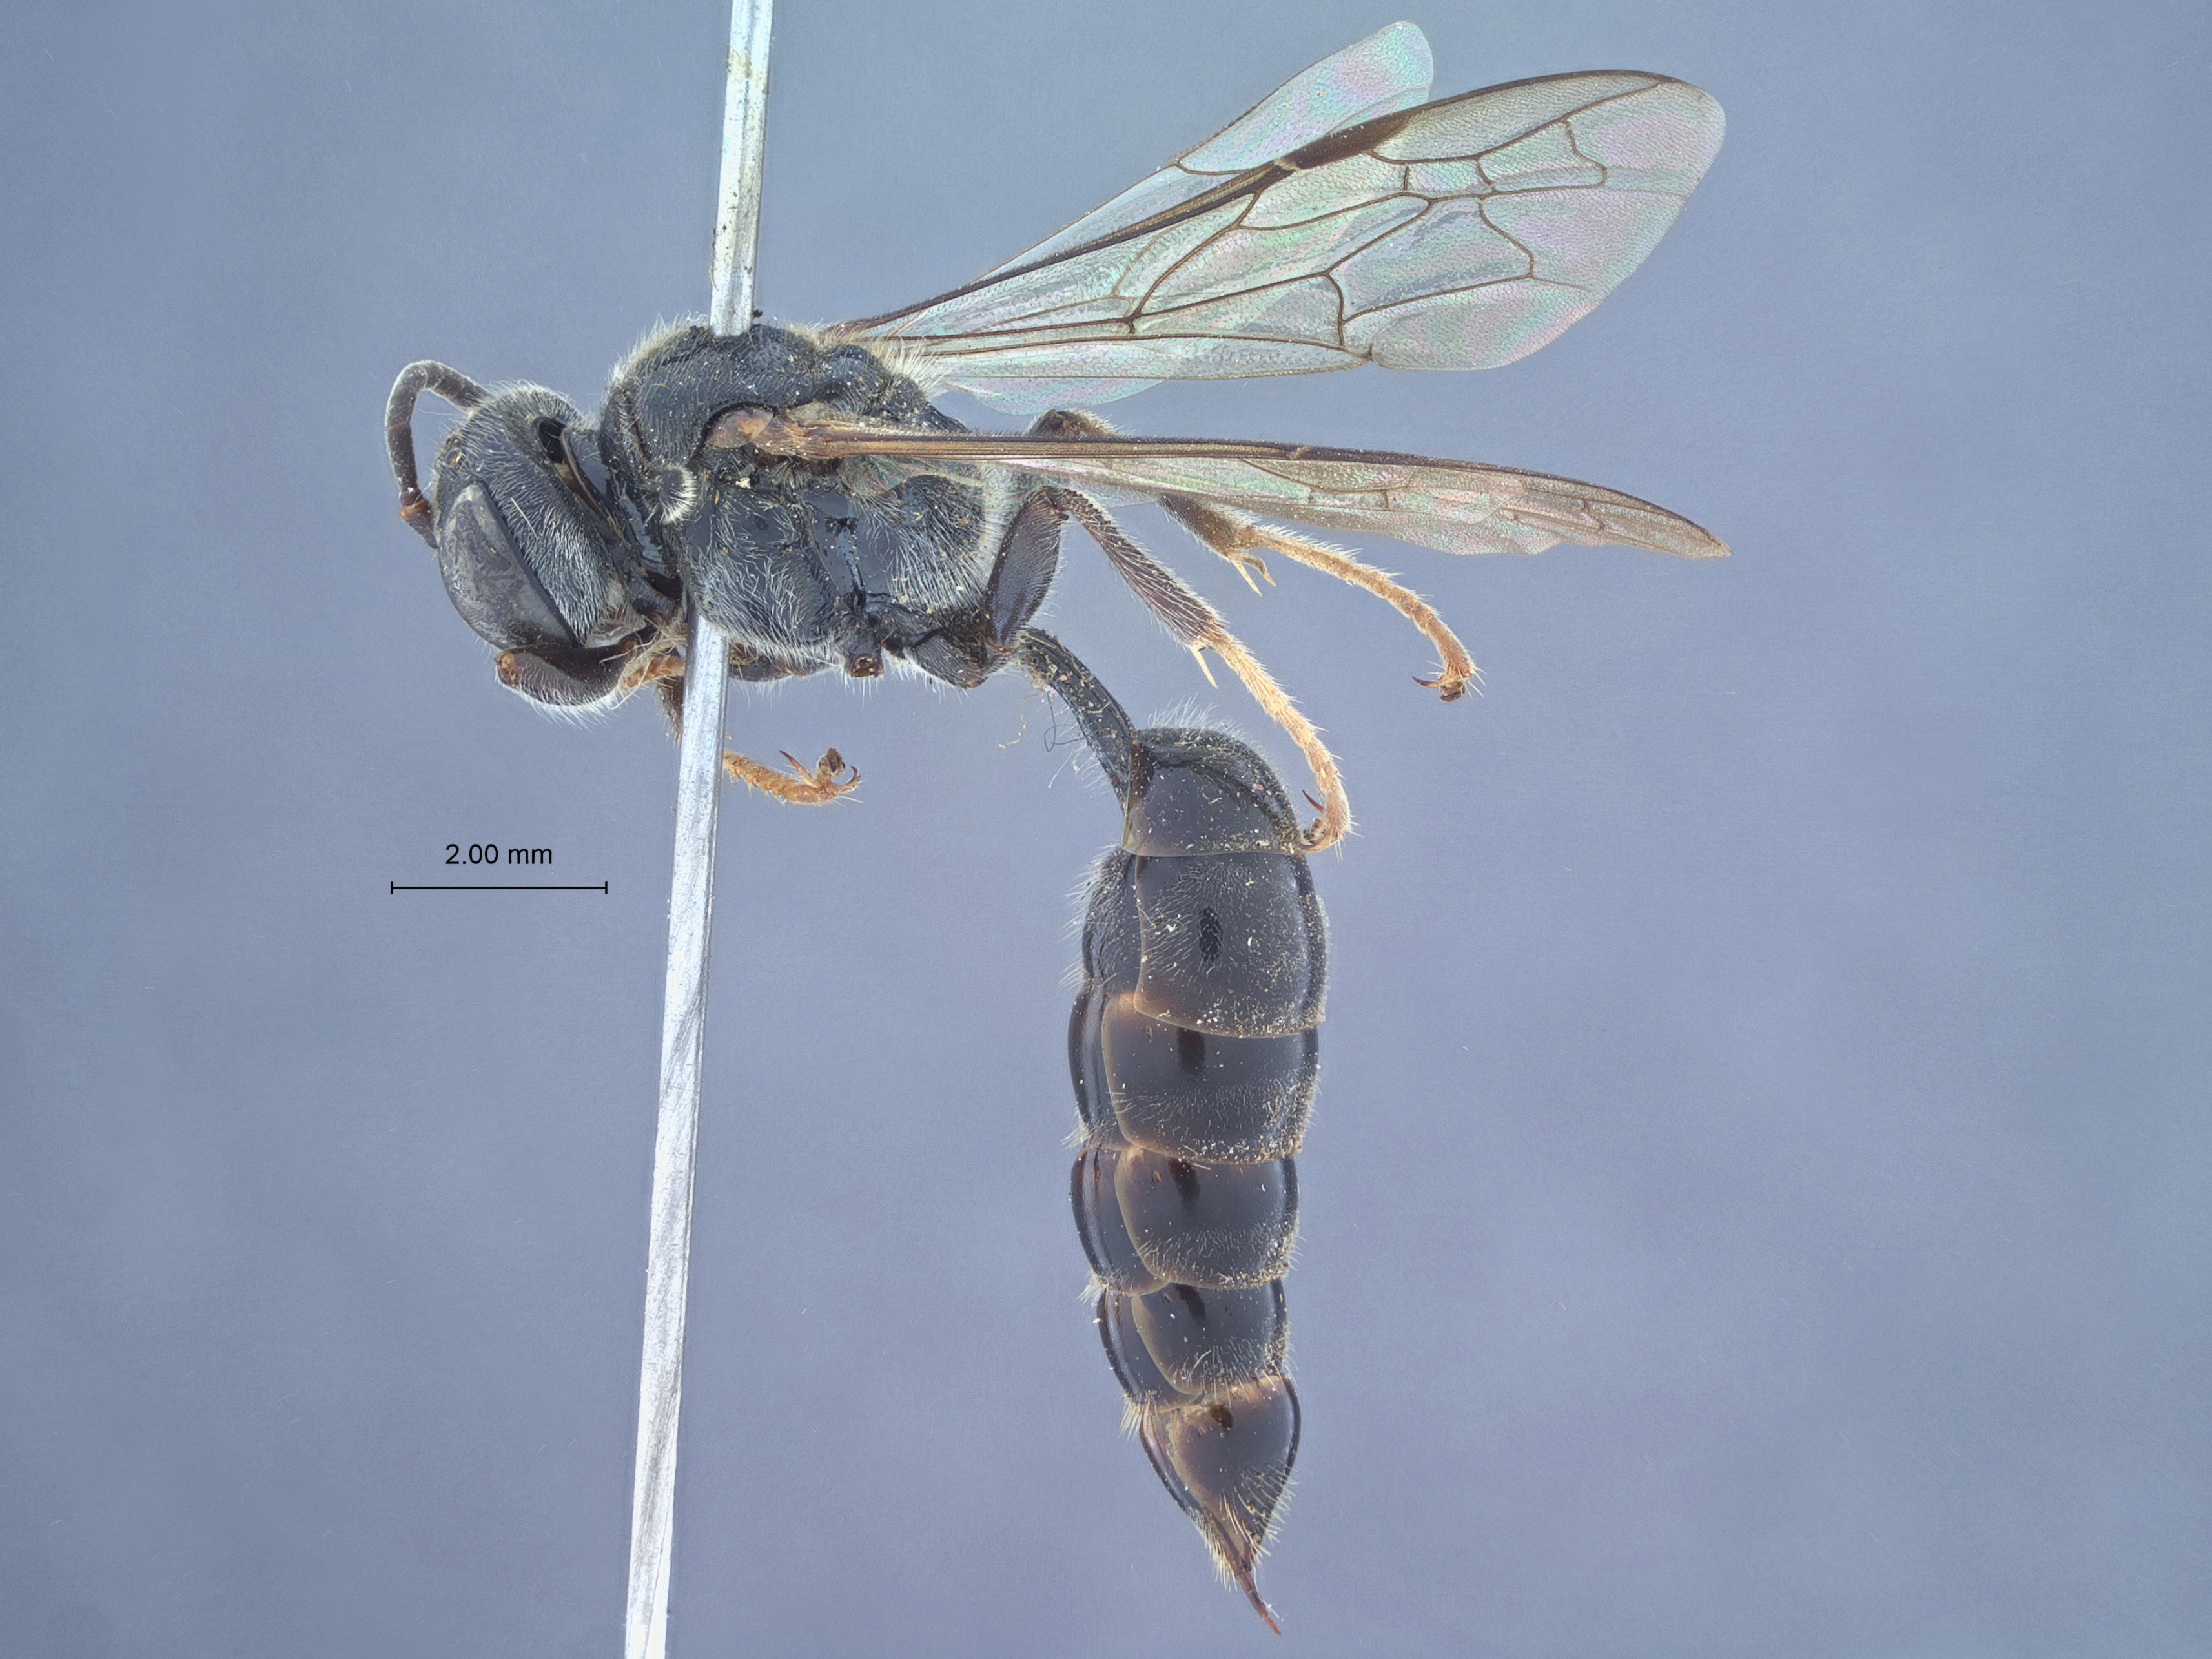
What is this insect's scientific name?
Psen koreanus
